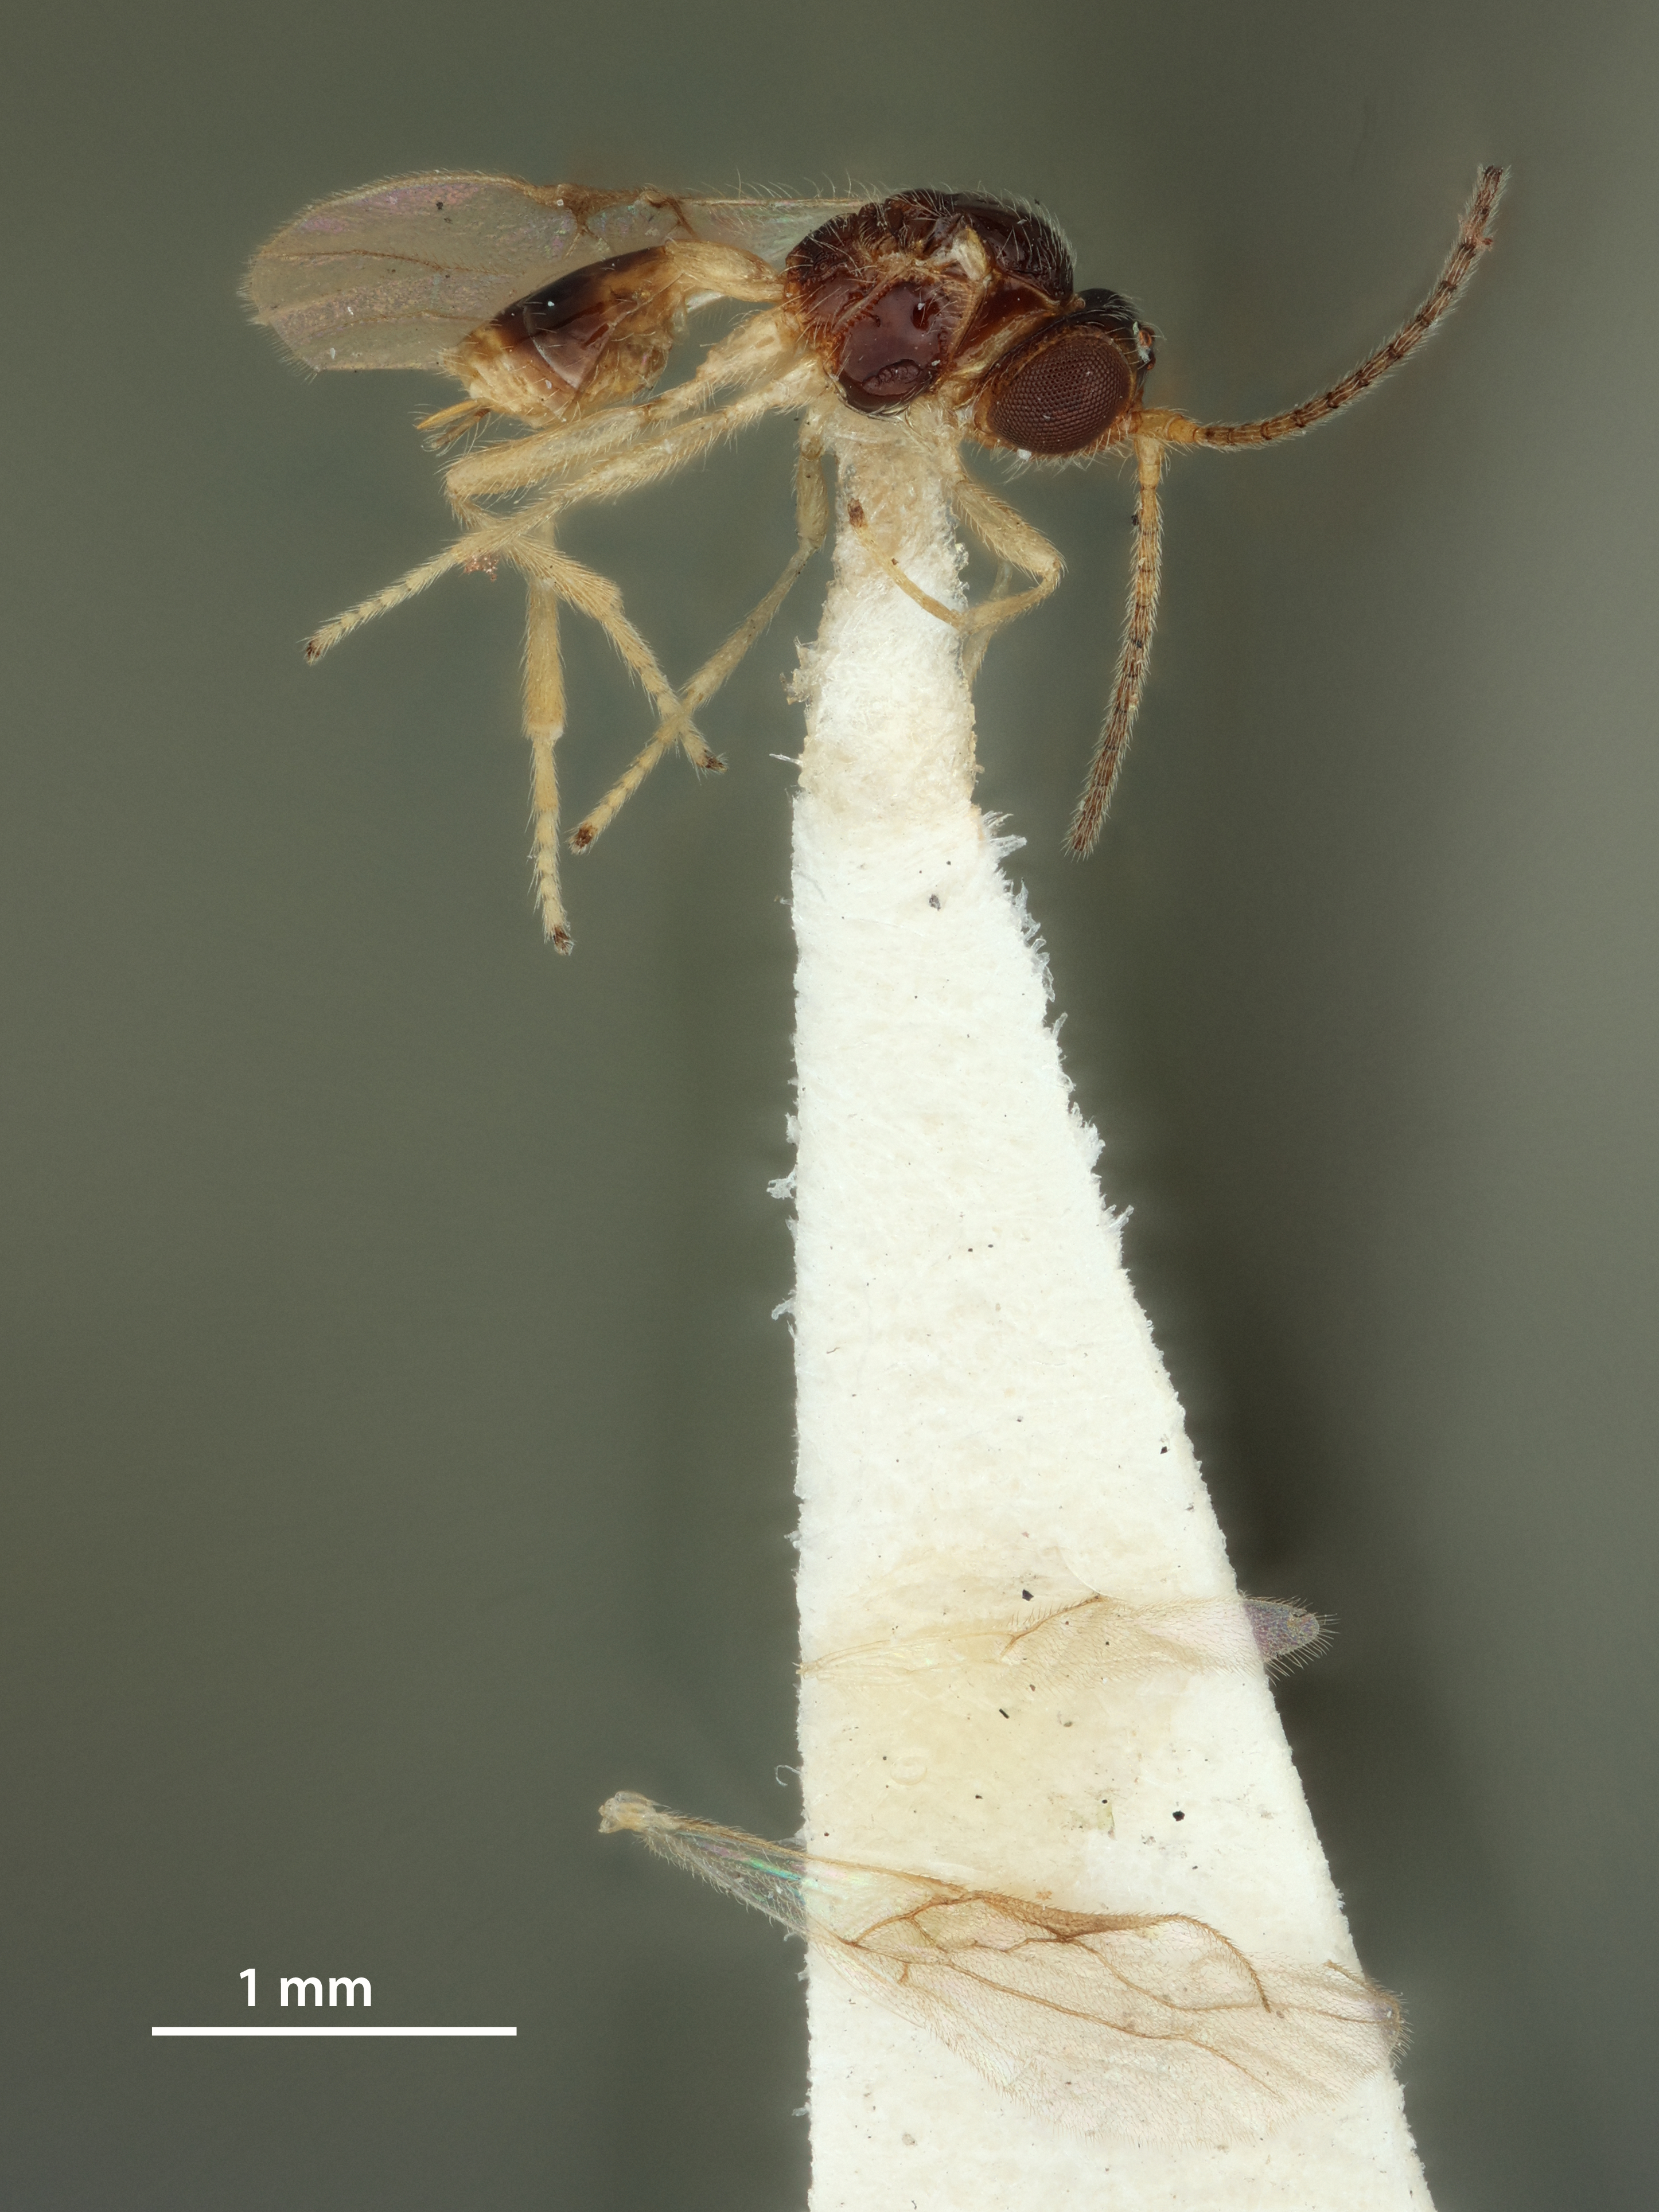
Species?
Neopius inaequalis
